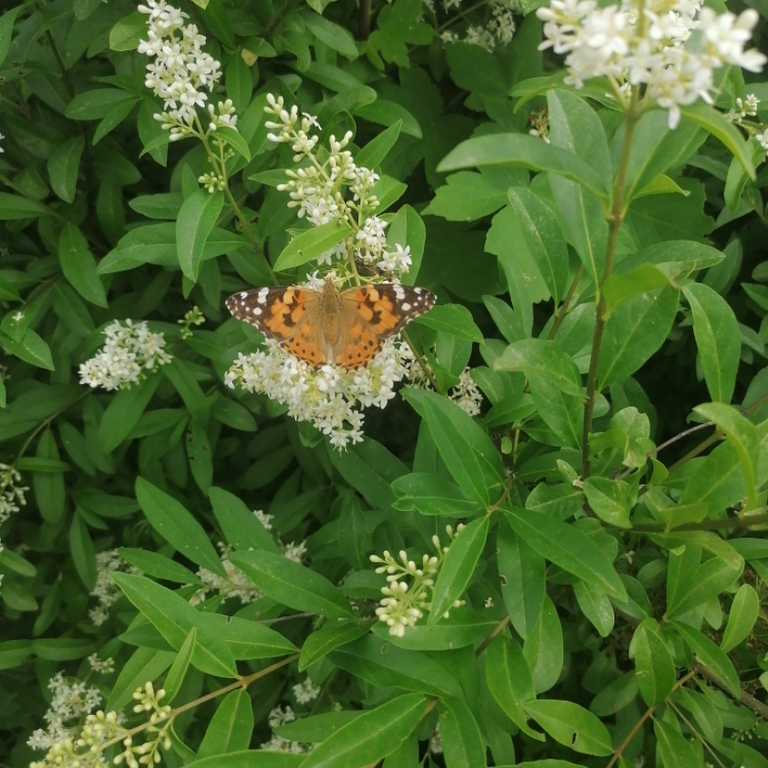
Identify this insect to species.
Vanessa cardui
